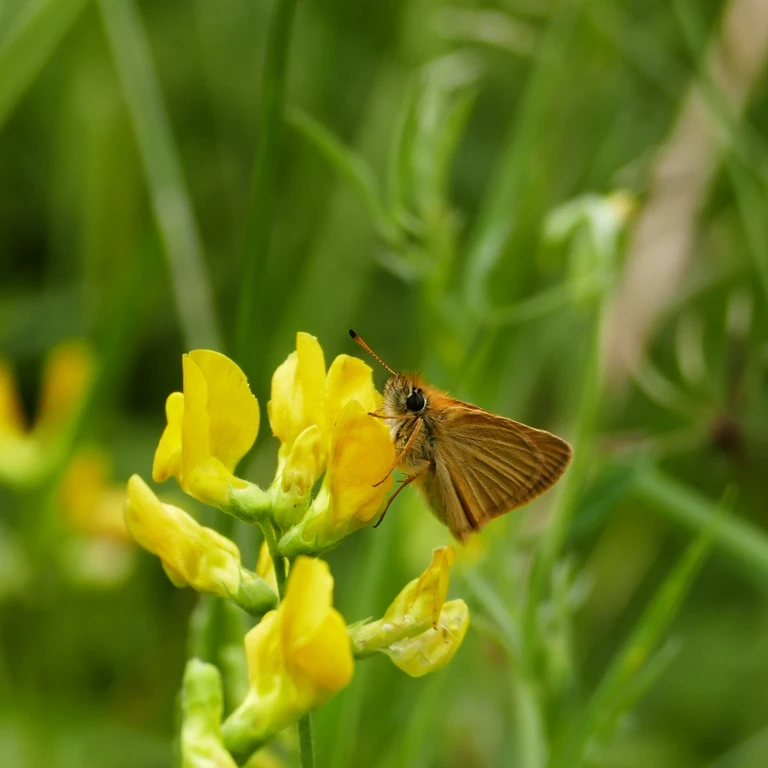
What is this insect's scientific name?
Thymelicus lineola
